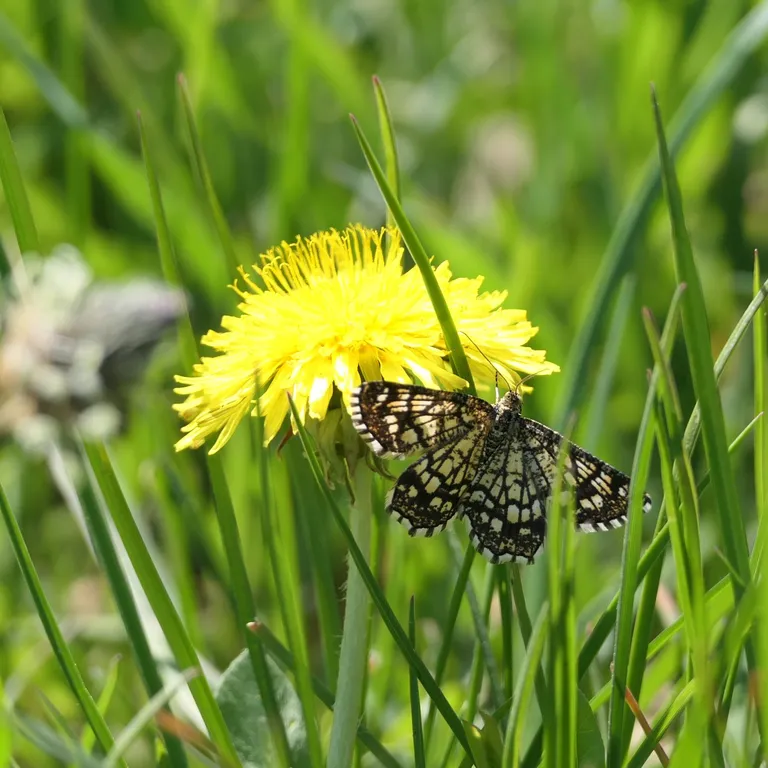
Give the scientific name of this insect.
Chiasmia clathrata
